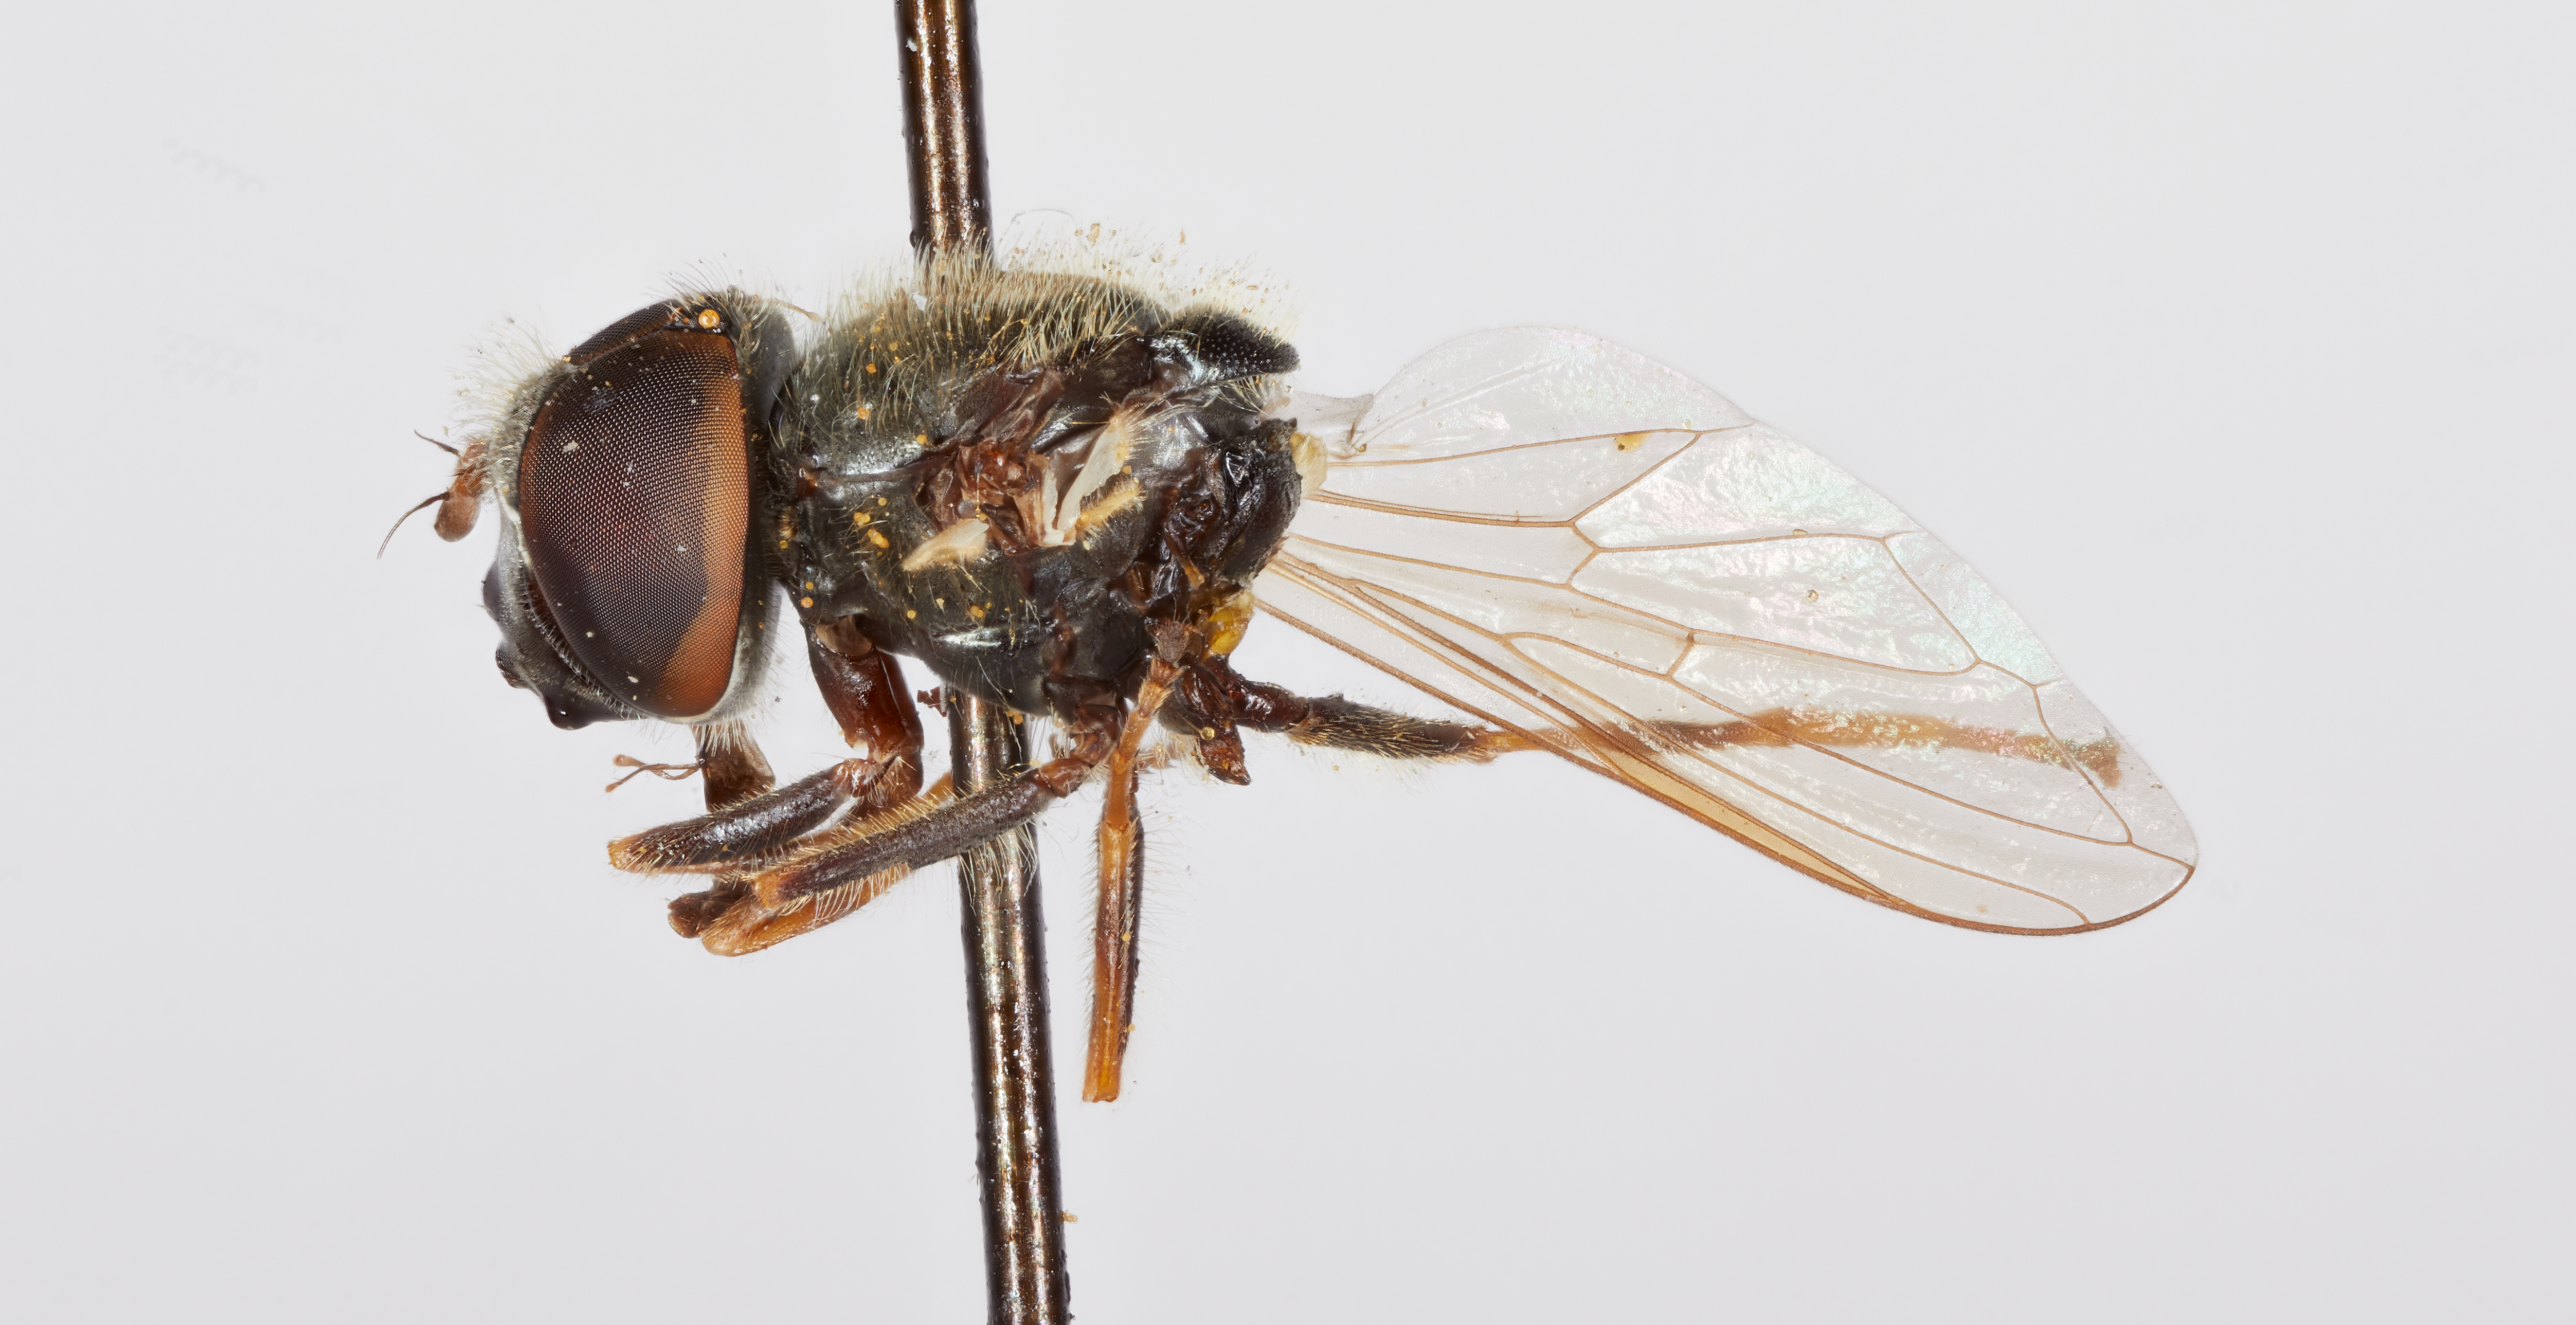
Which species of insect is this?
Cartosyrphus caltha
